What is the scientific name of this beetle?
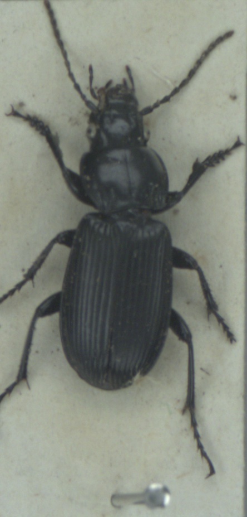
Pterostichus melanarius
